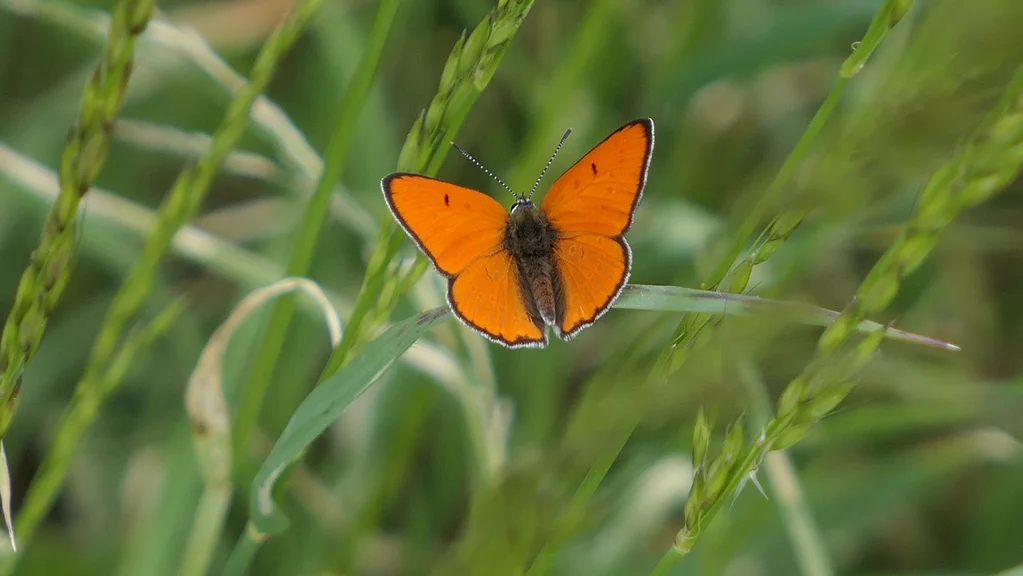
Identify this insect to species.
Lycaena dispar
